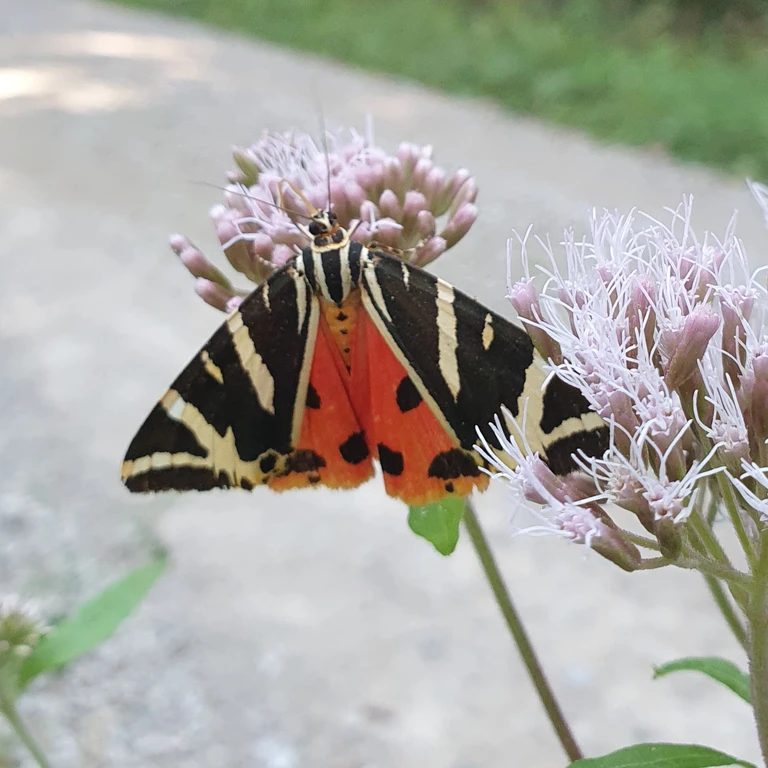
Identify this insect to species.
Euplagia quadripunctaria
